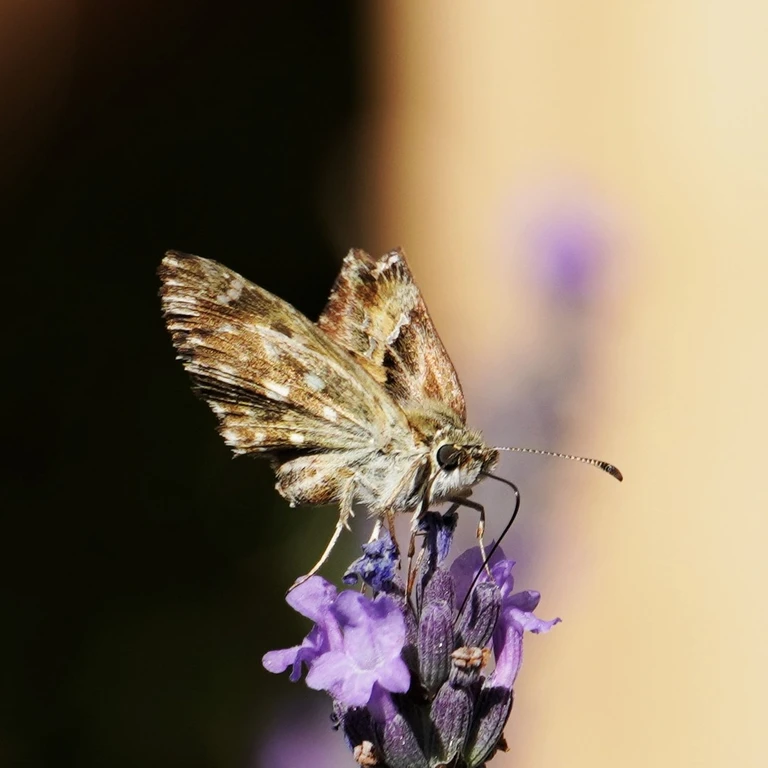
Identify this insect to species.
Carcharodus alceae
